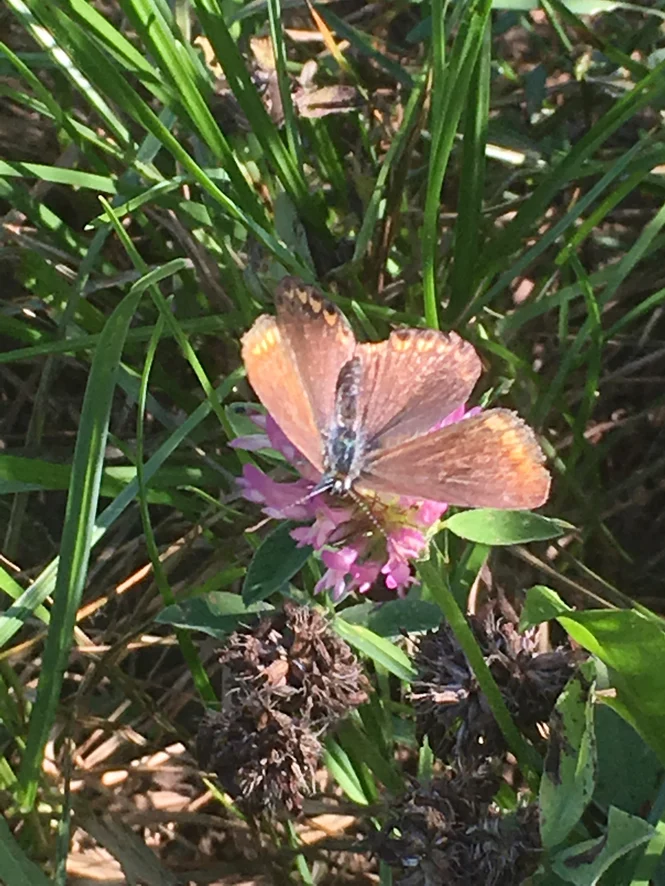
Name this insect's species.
Polyommatus icarus
